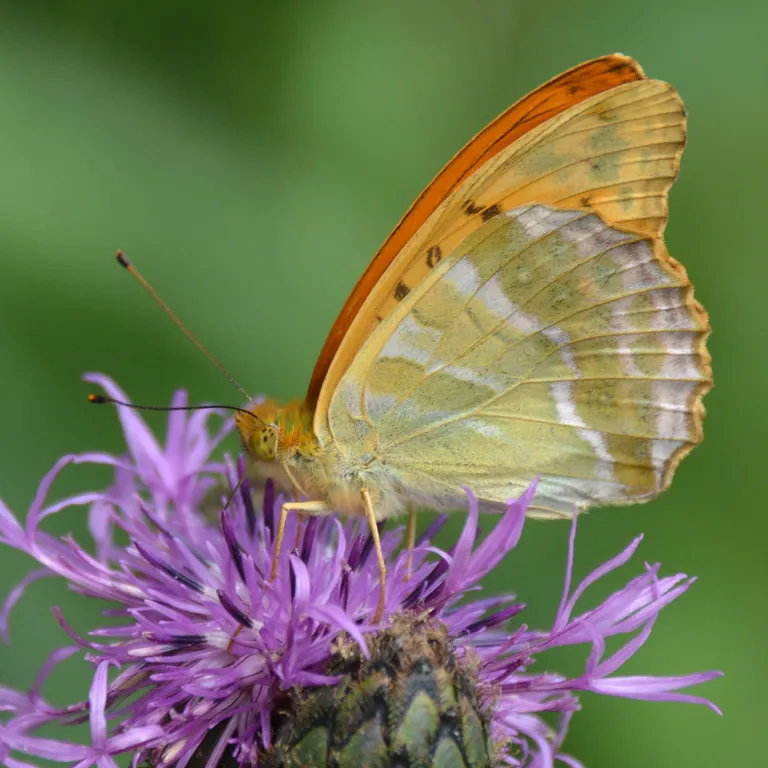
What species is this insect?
Argynnis paphia
